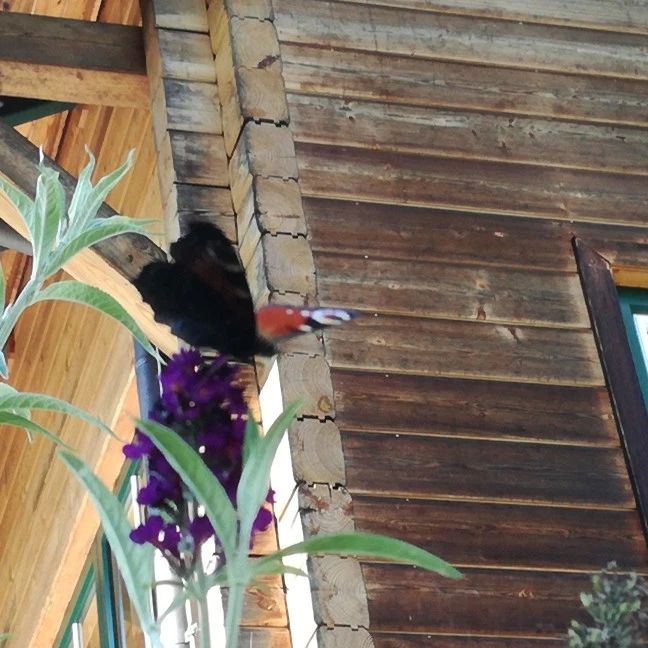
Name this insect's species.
Aglais io
